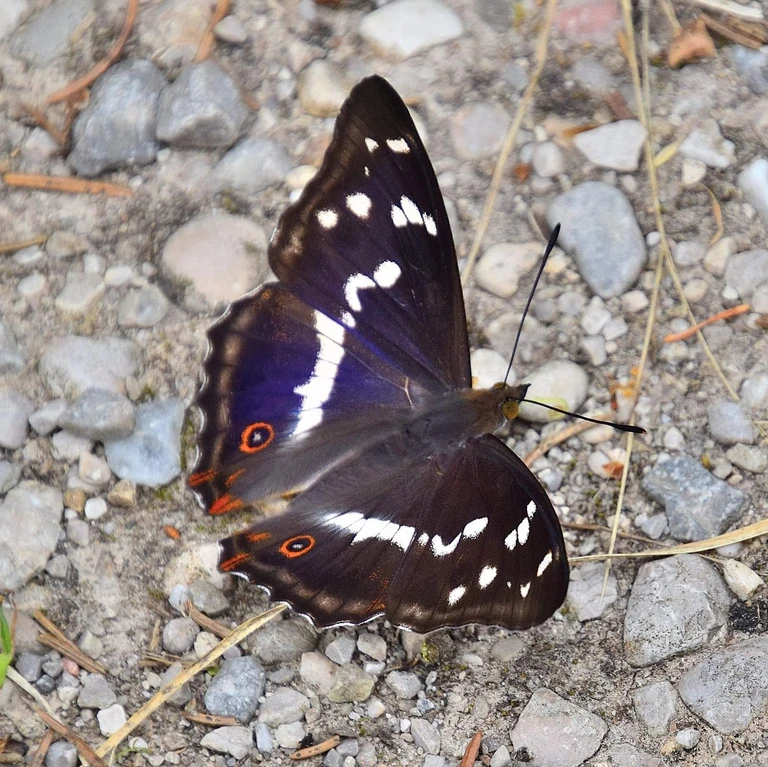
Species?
Apatura iris
